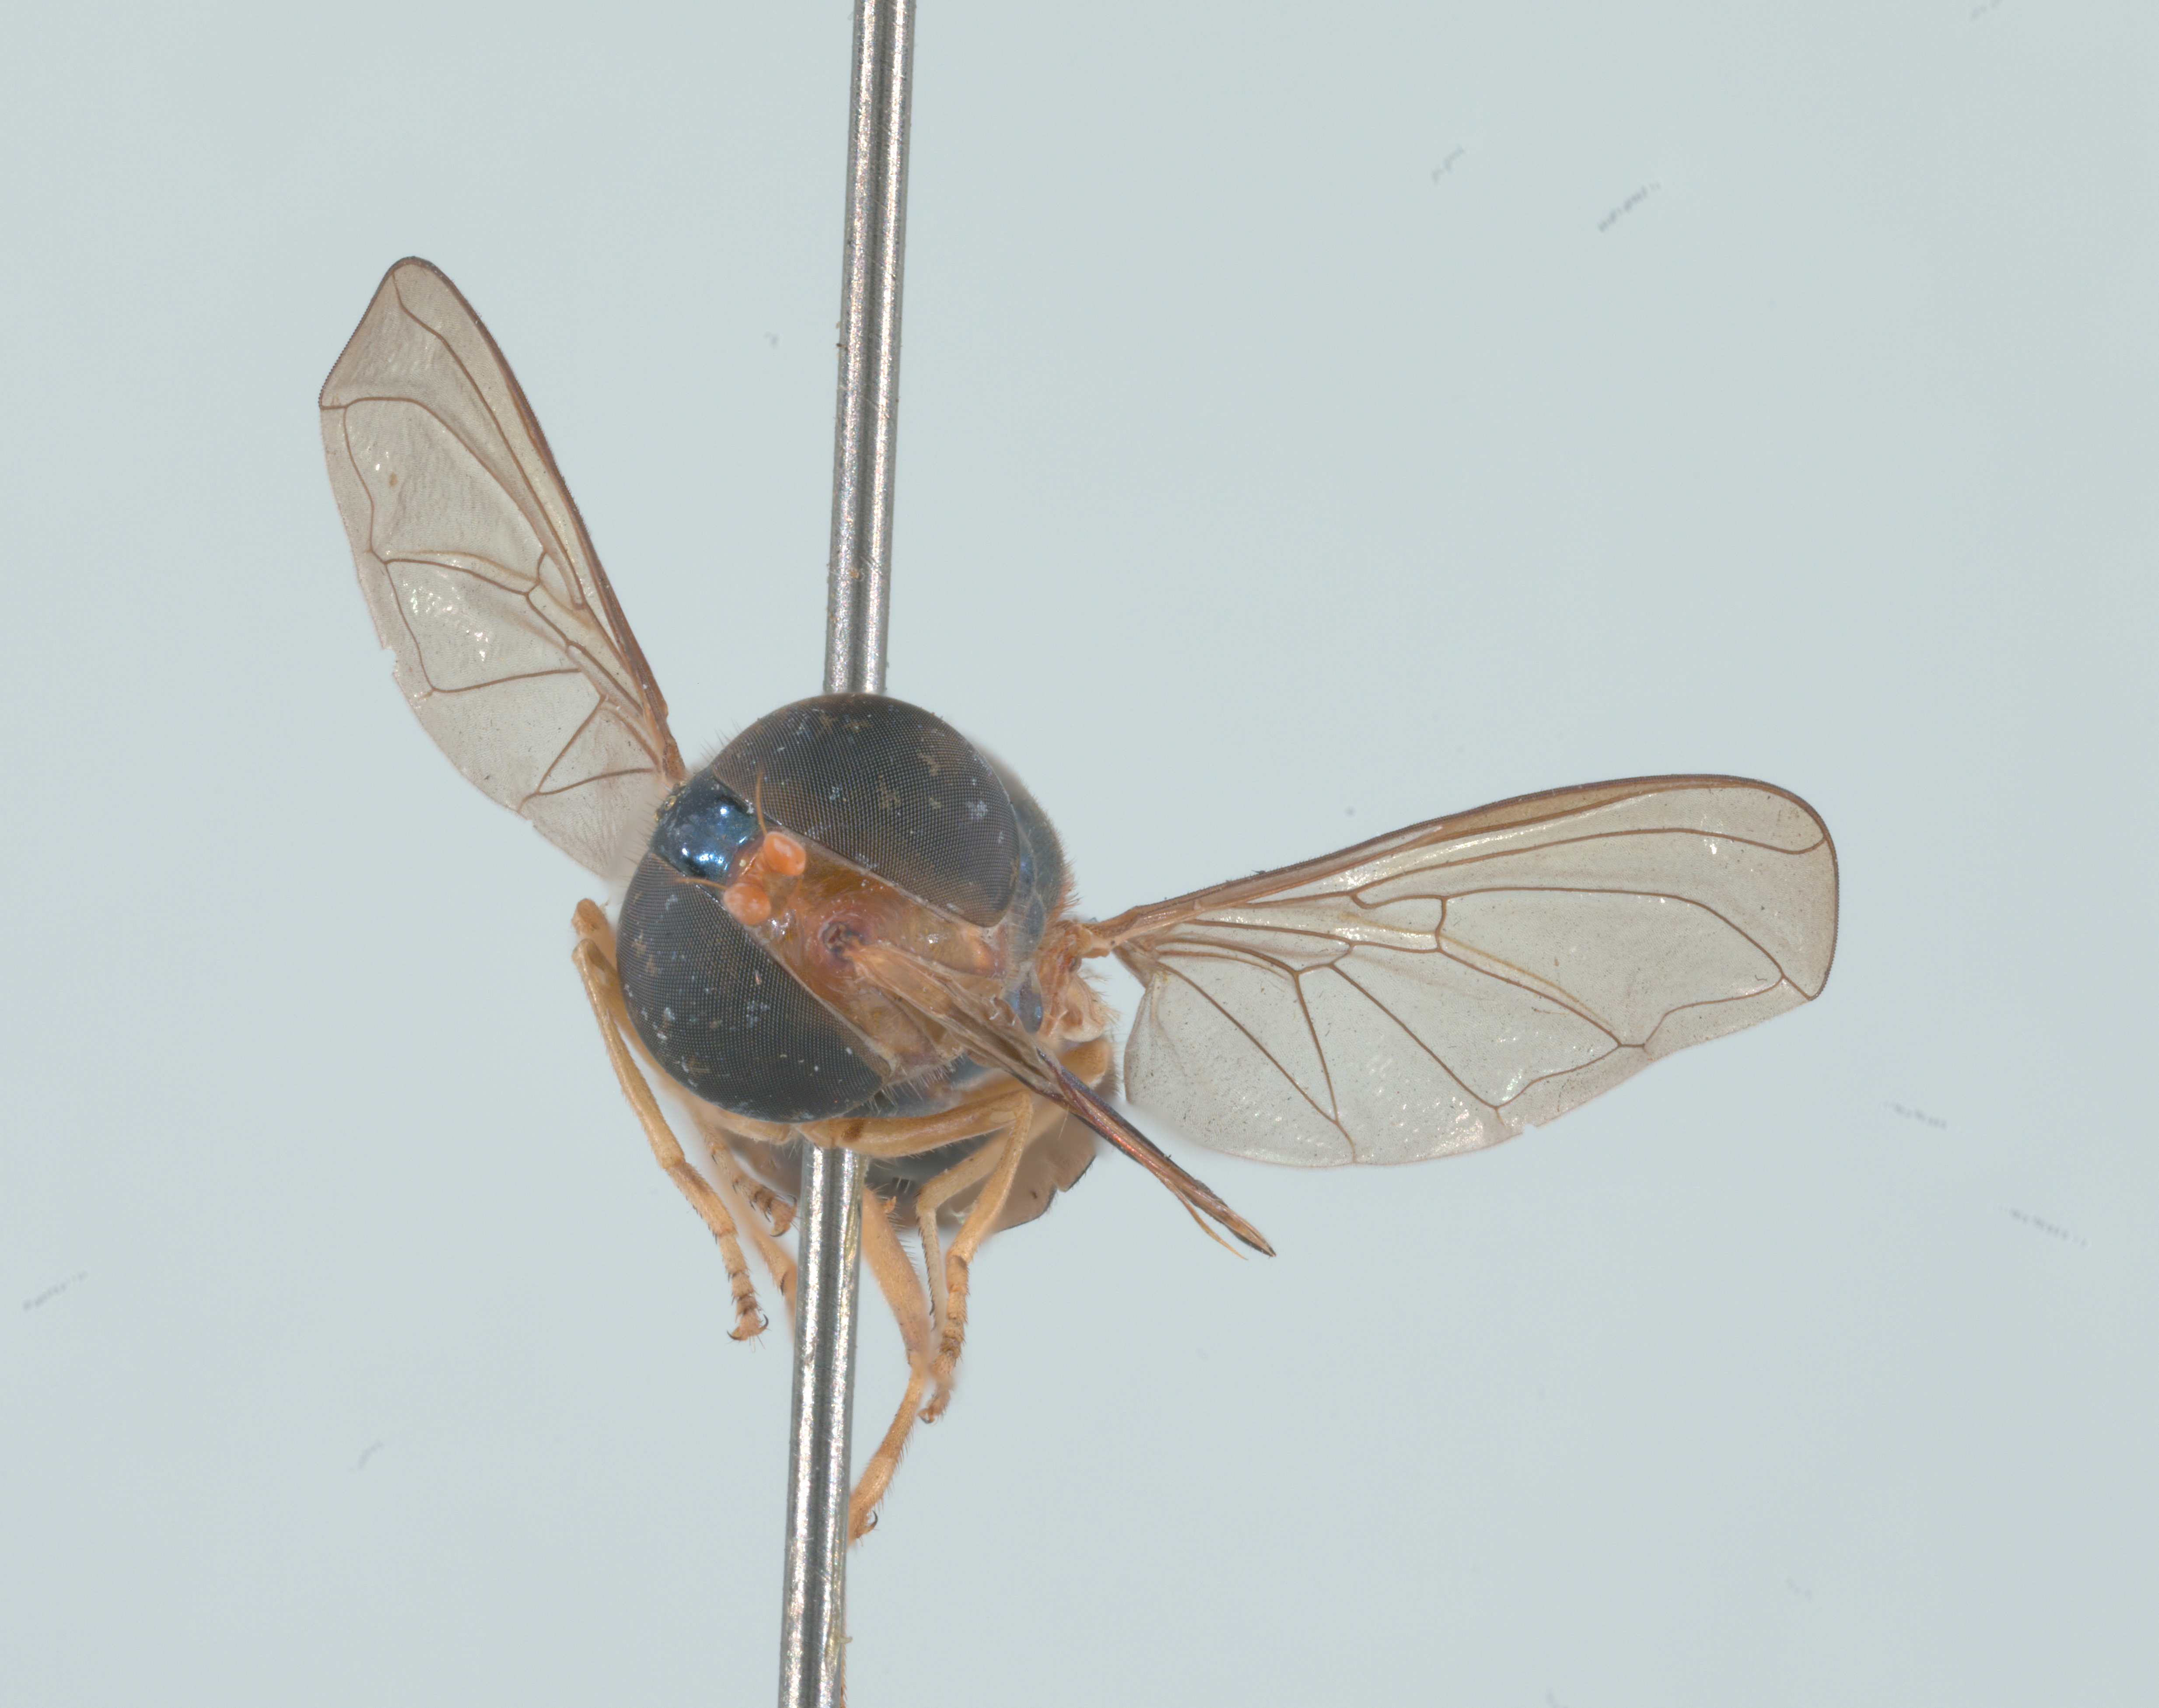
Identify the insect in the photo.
Rhingia caerulescens
